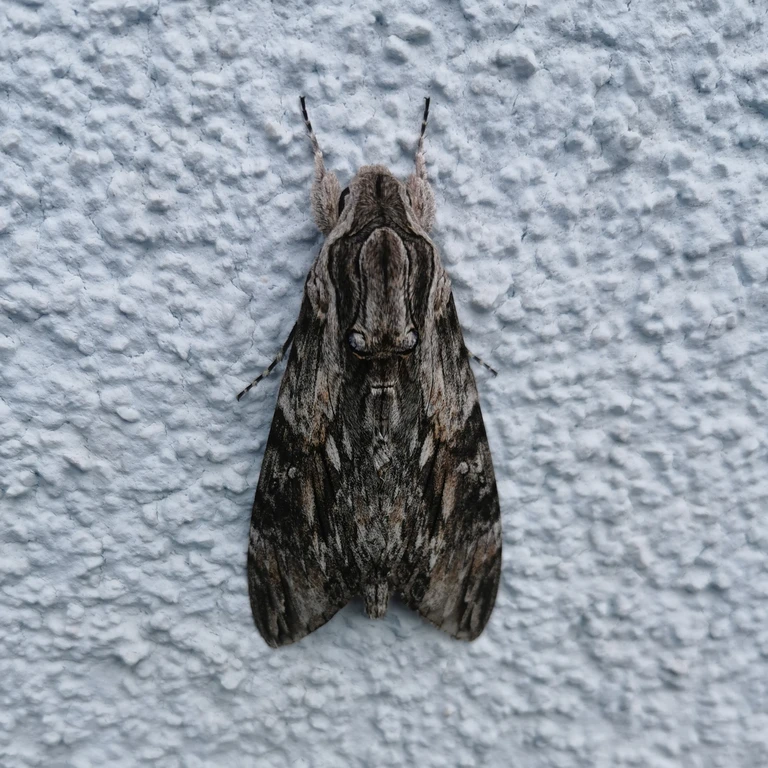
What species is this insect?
Agrius convolvuli
